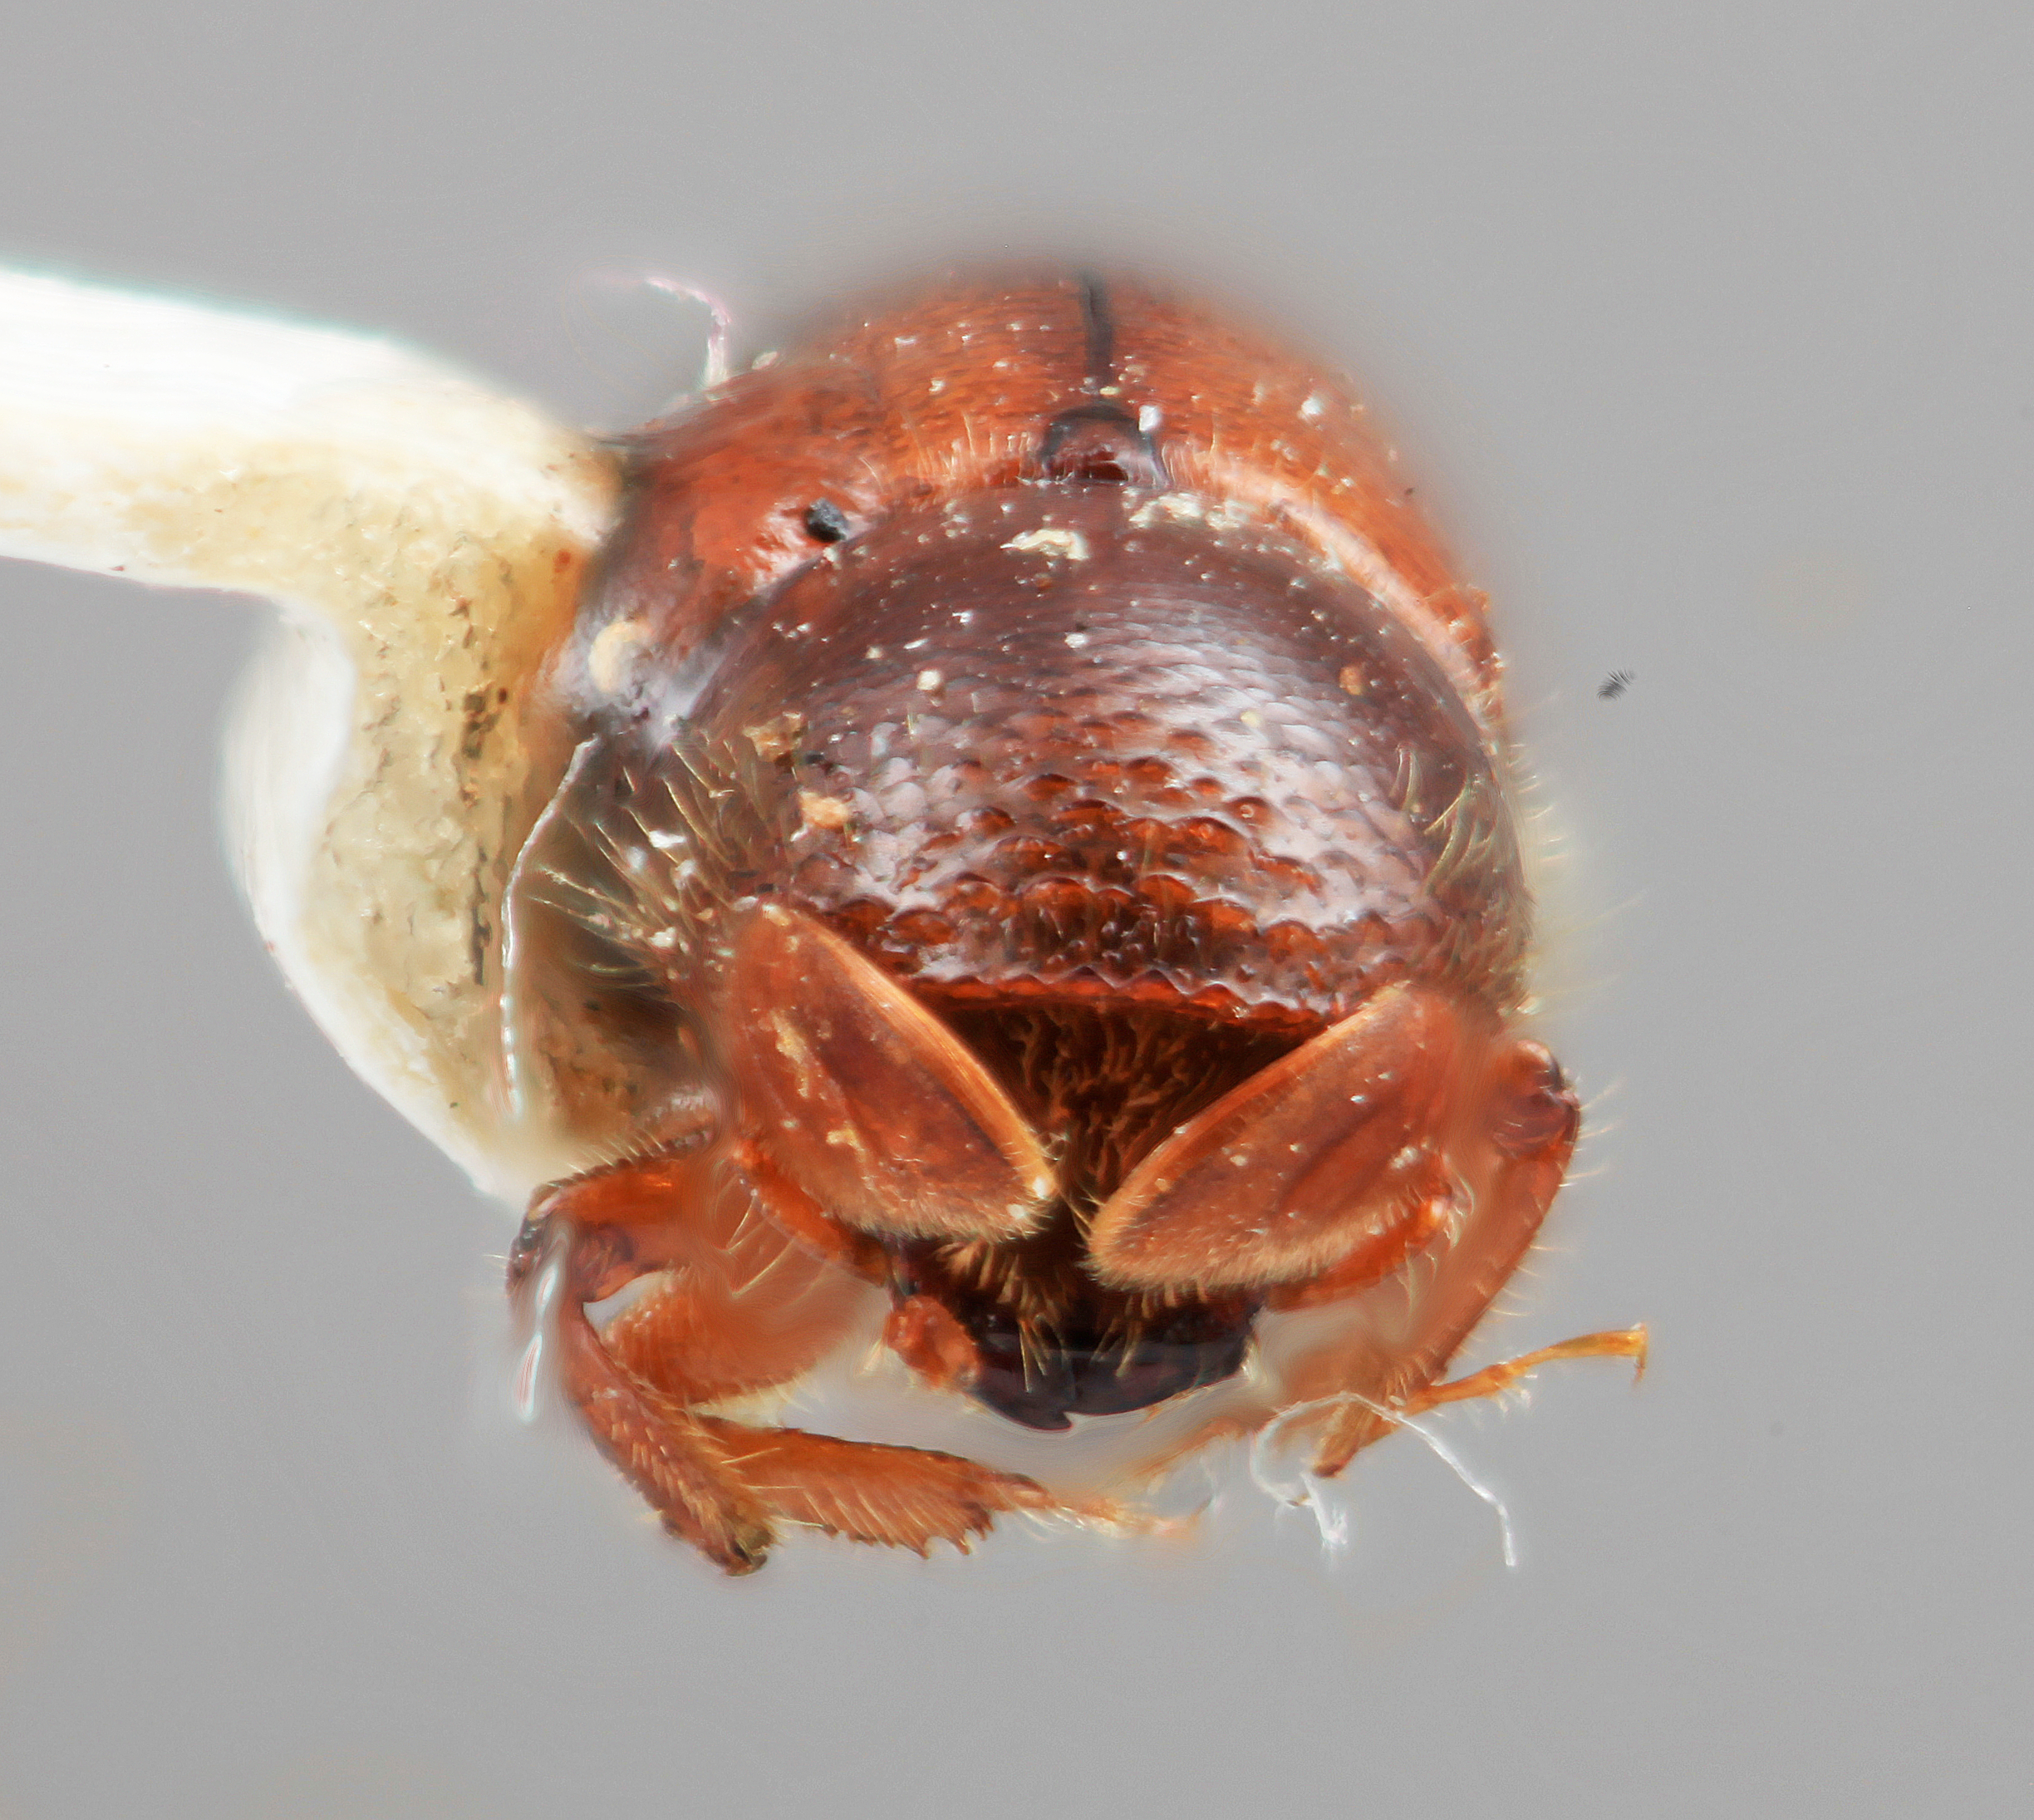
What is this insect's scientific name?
Corthylus brunneus
